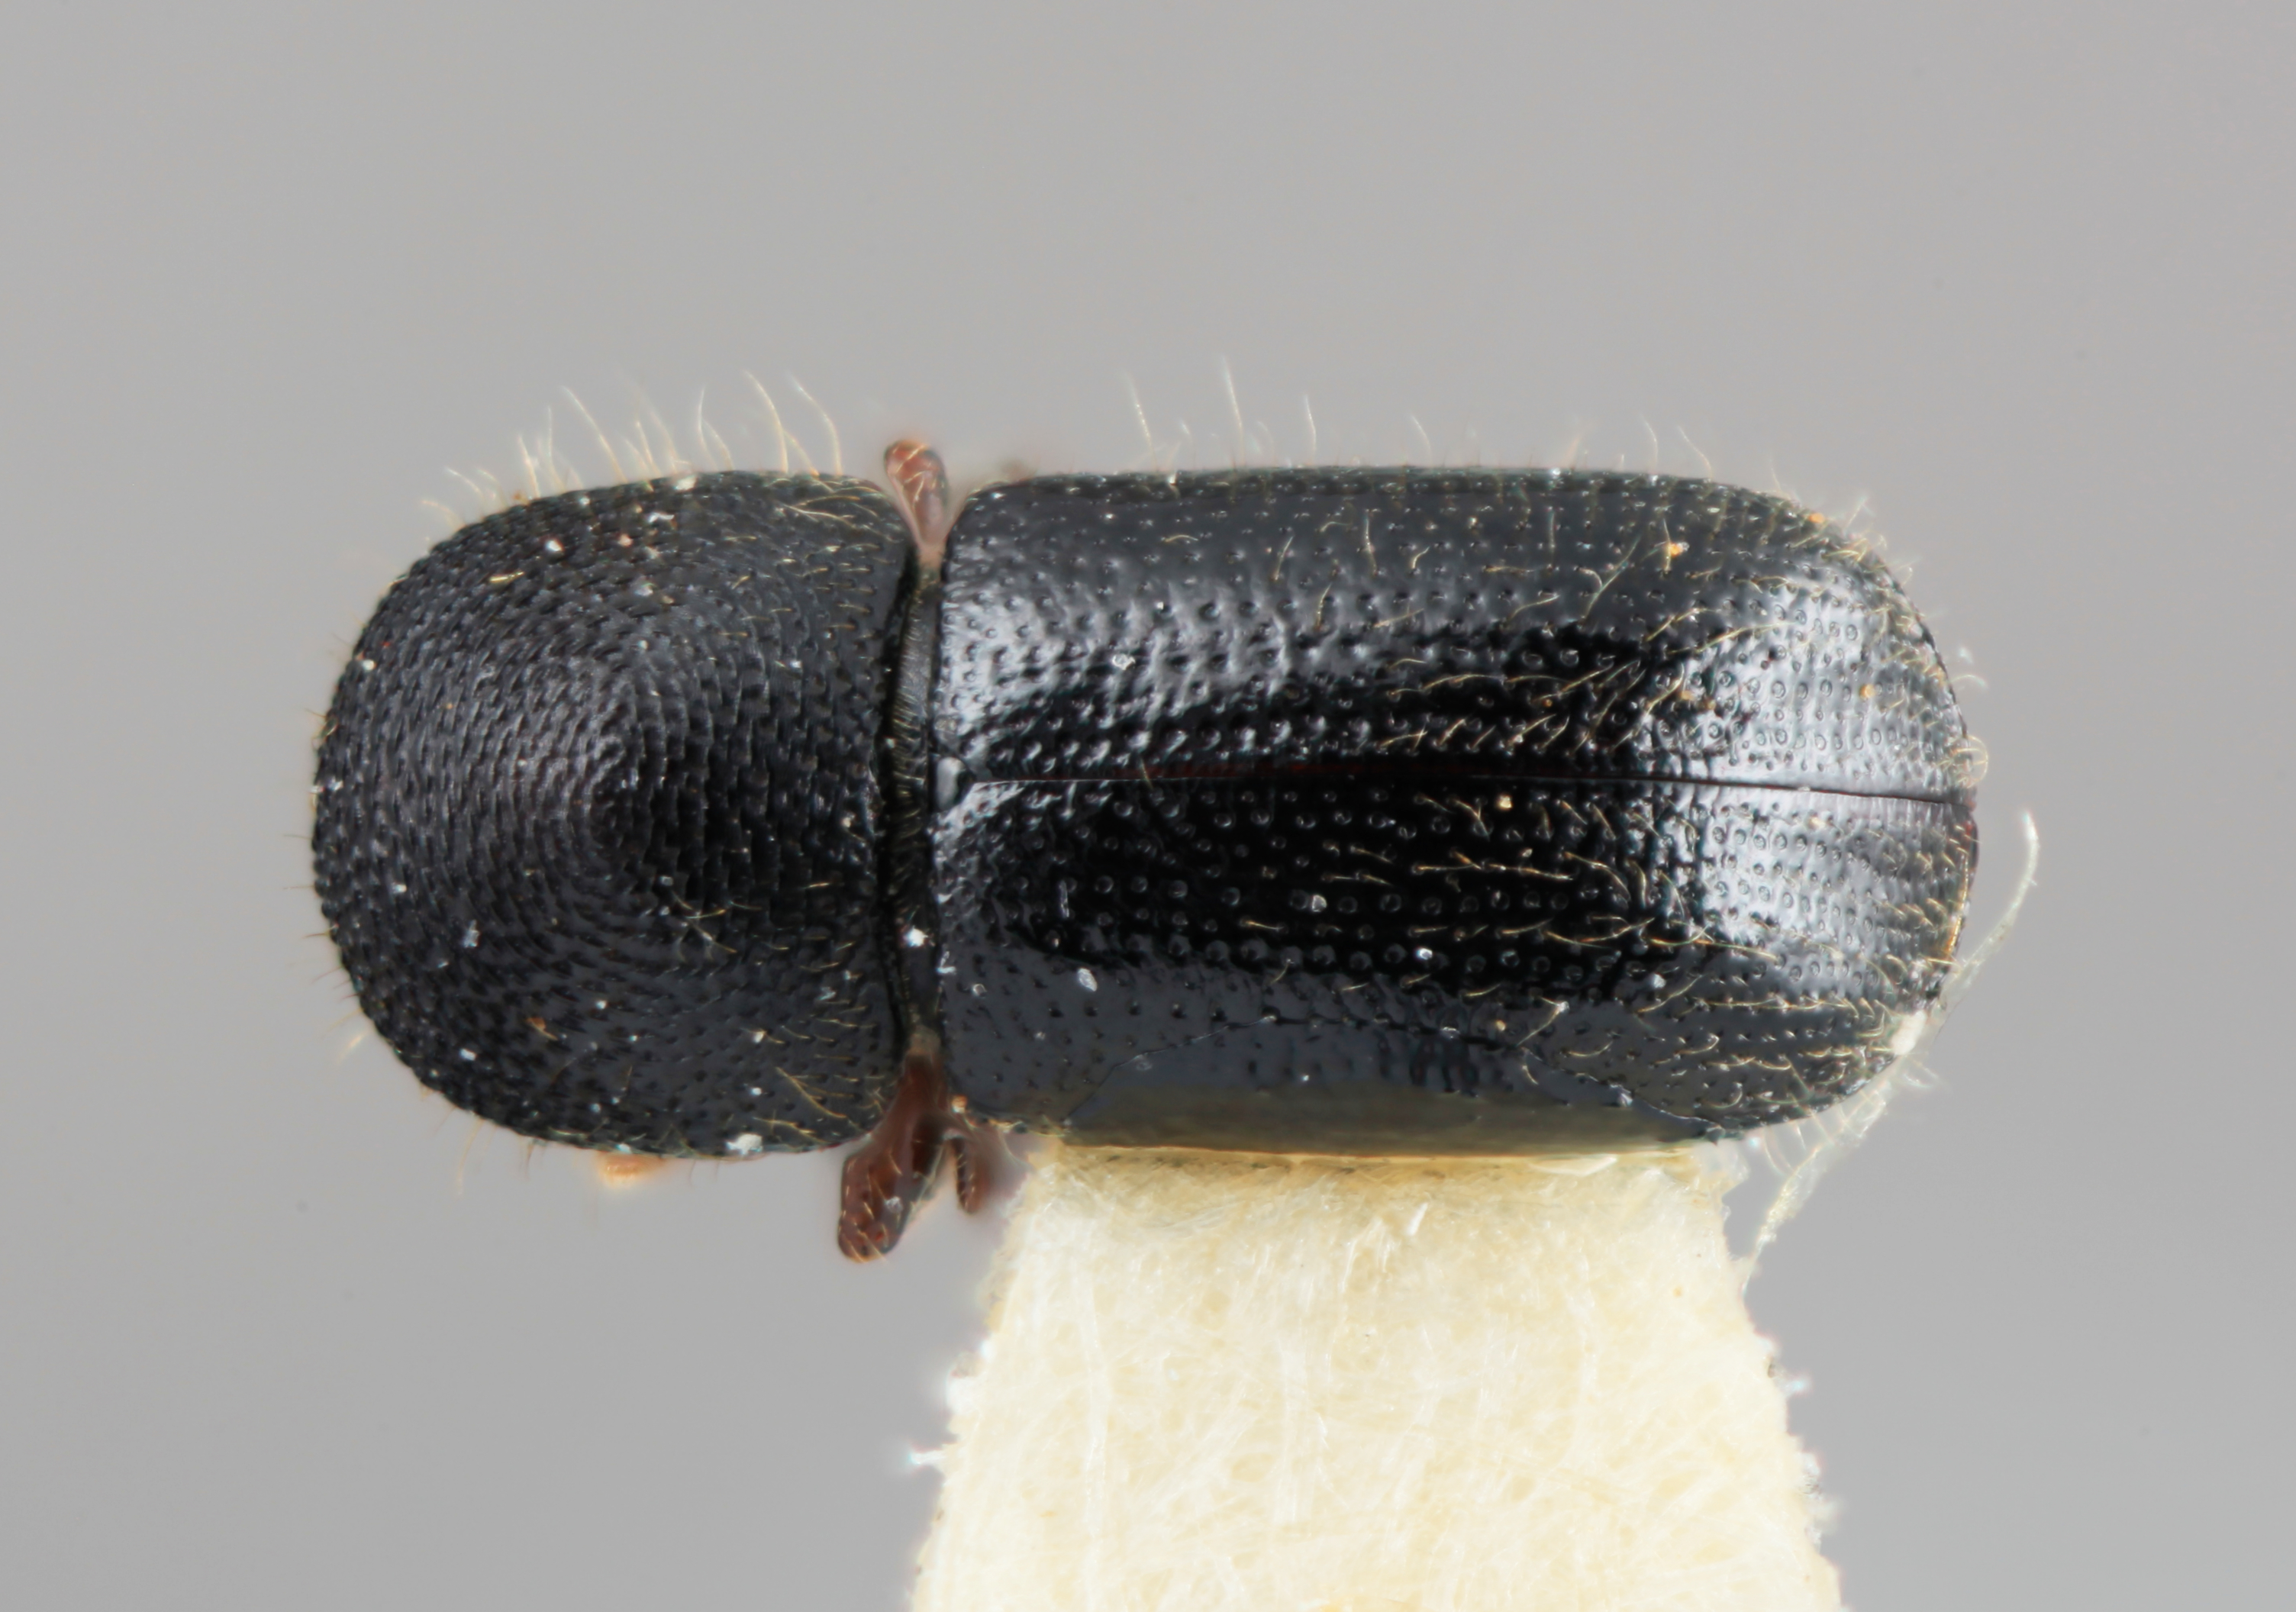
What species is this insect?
Ambrosiodmus ferus
